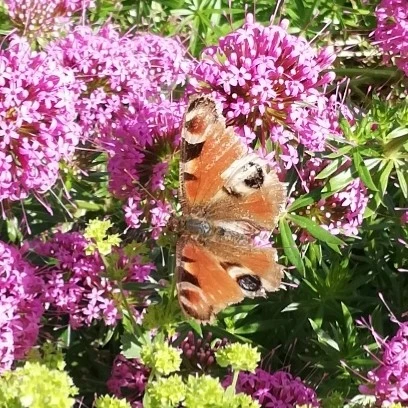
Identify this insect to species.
Aglais io
